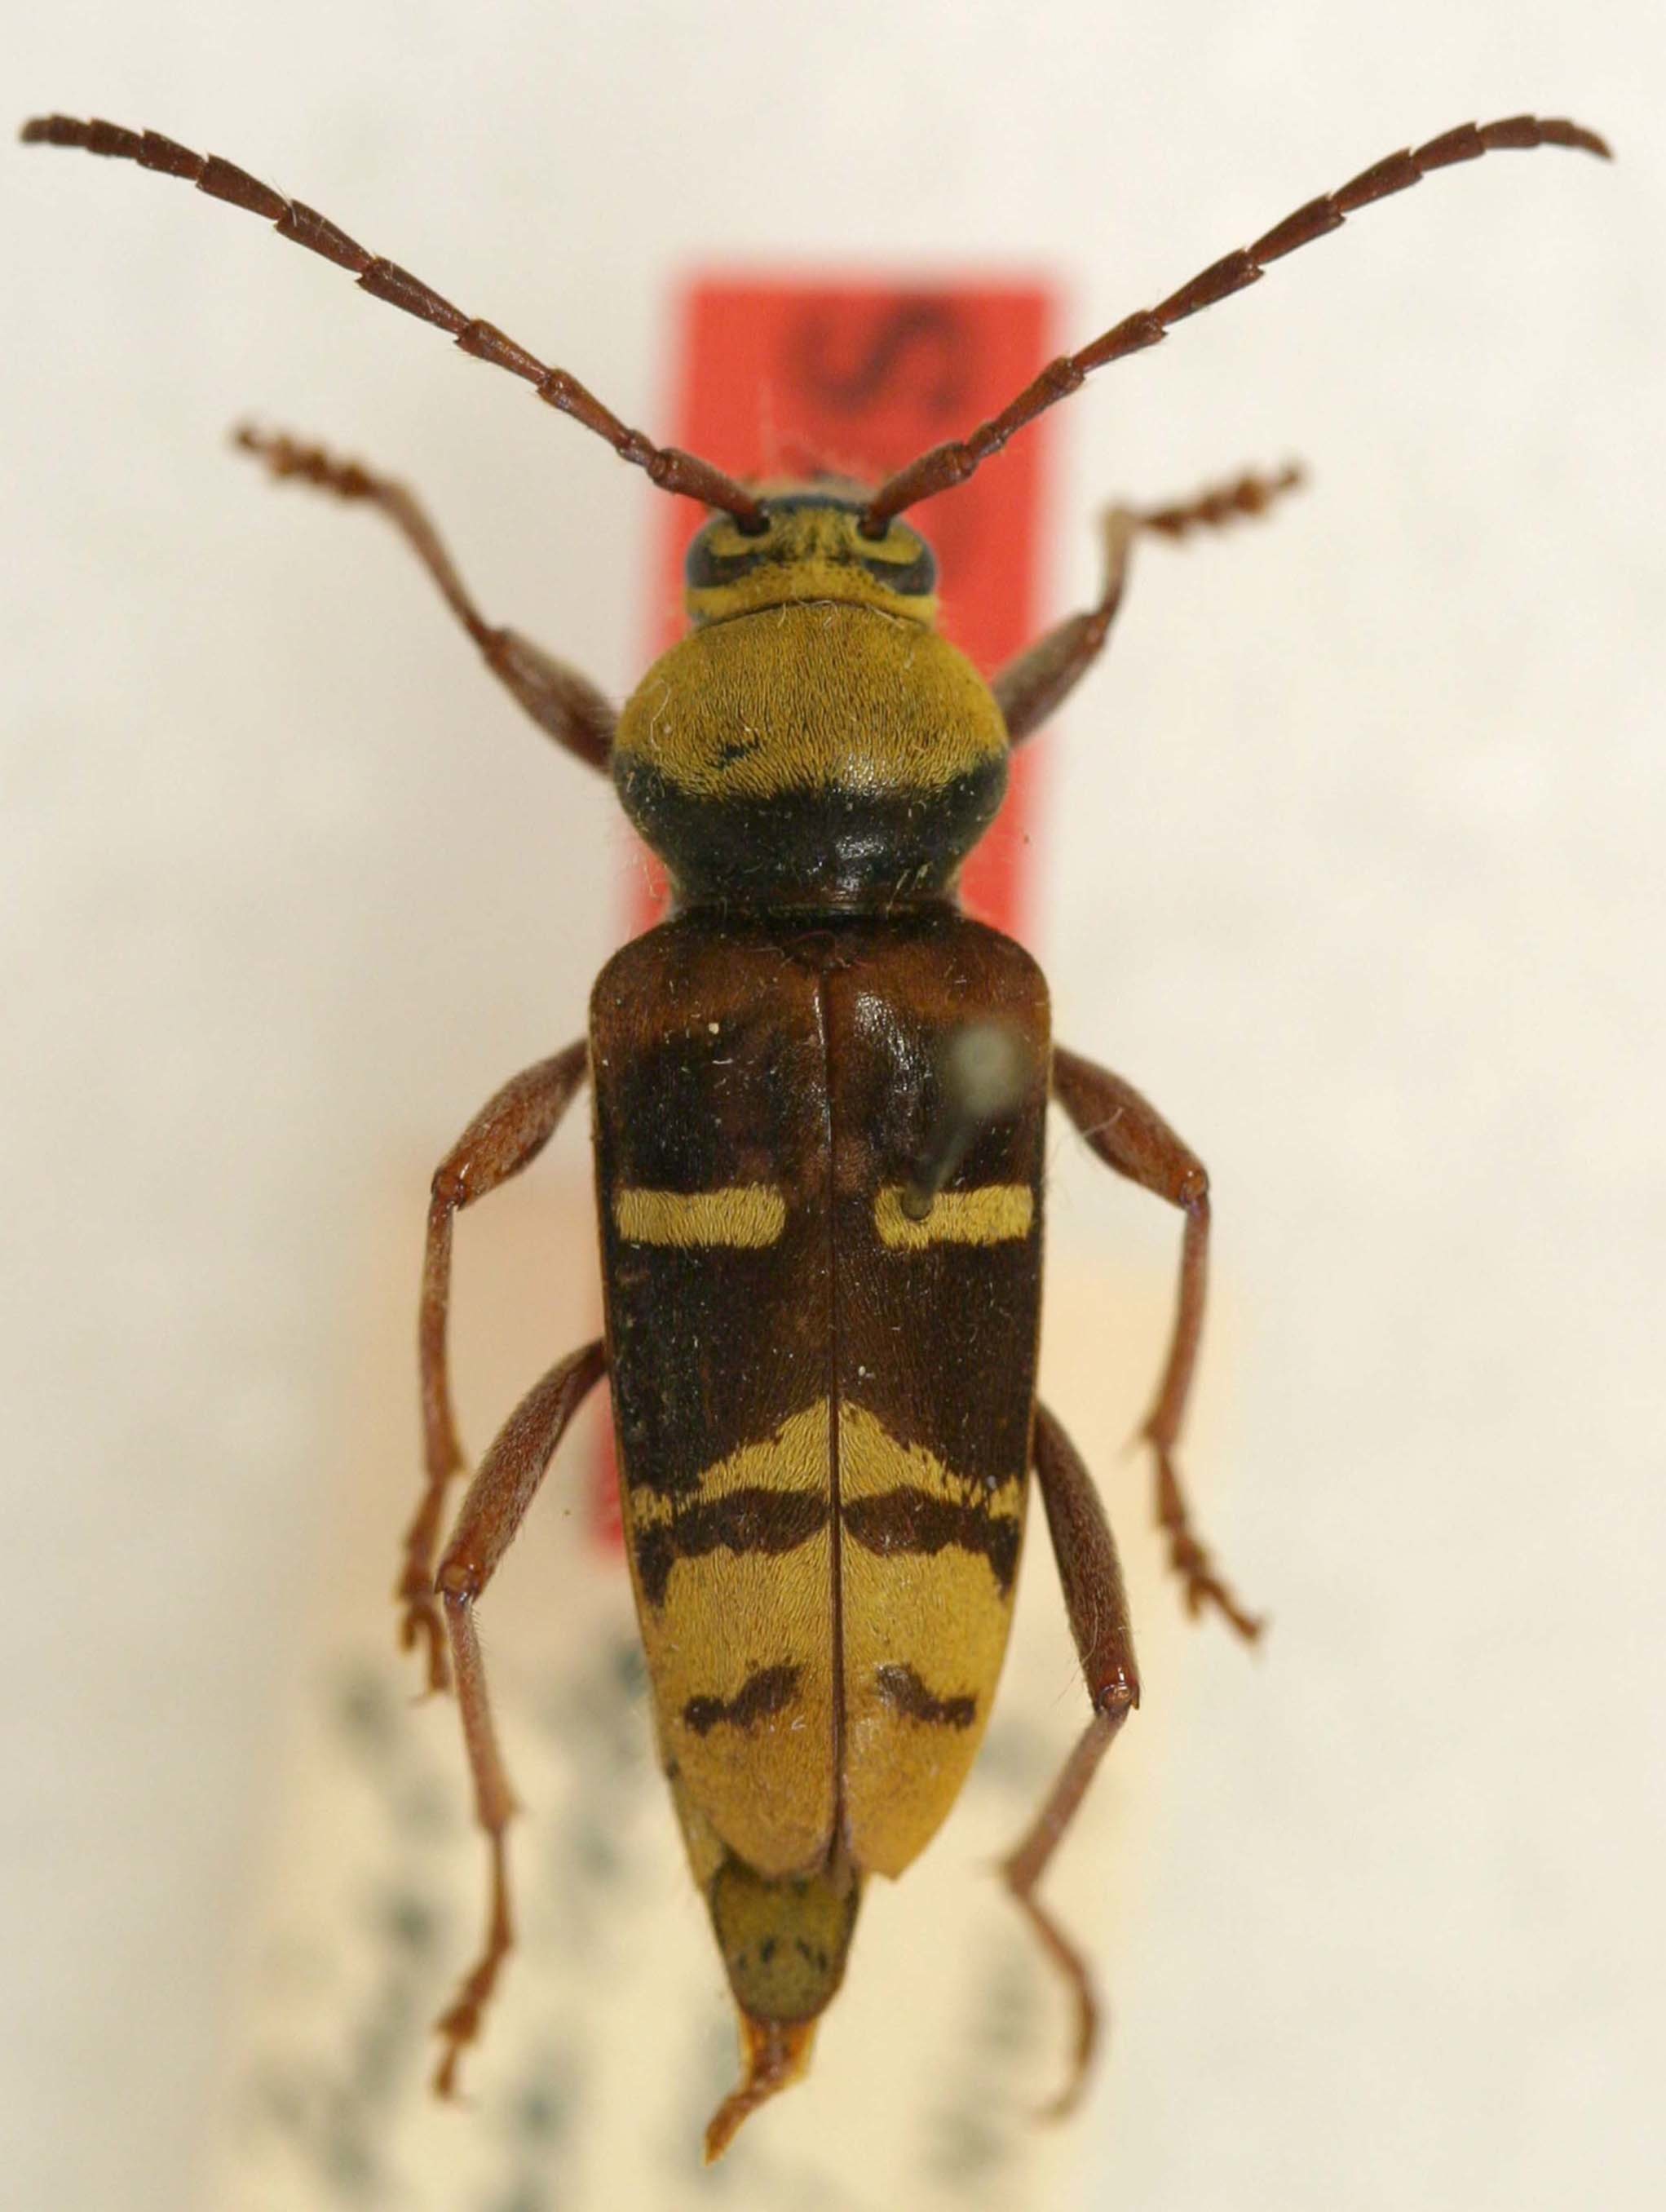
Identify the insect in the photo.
Plagionotus detritus
